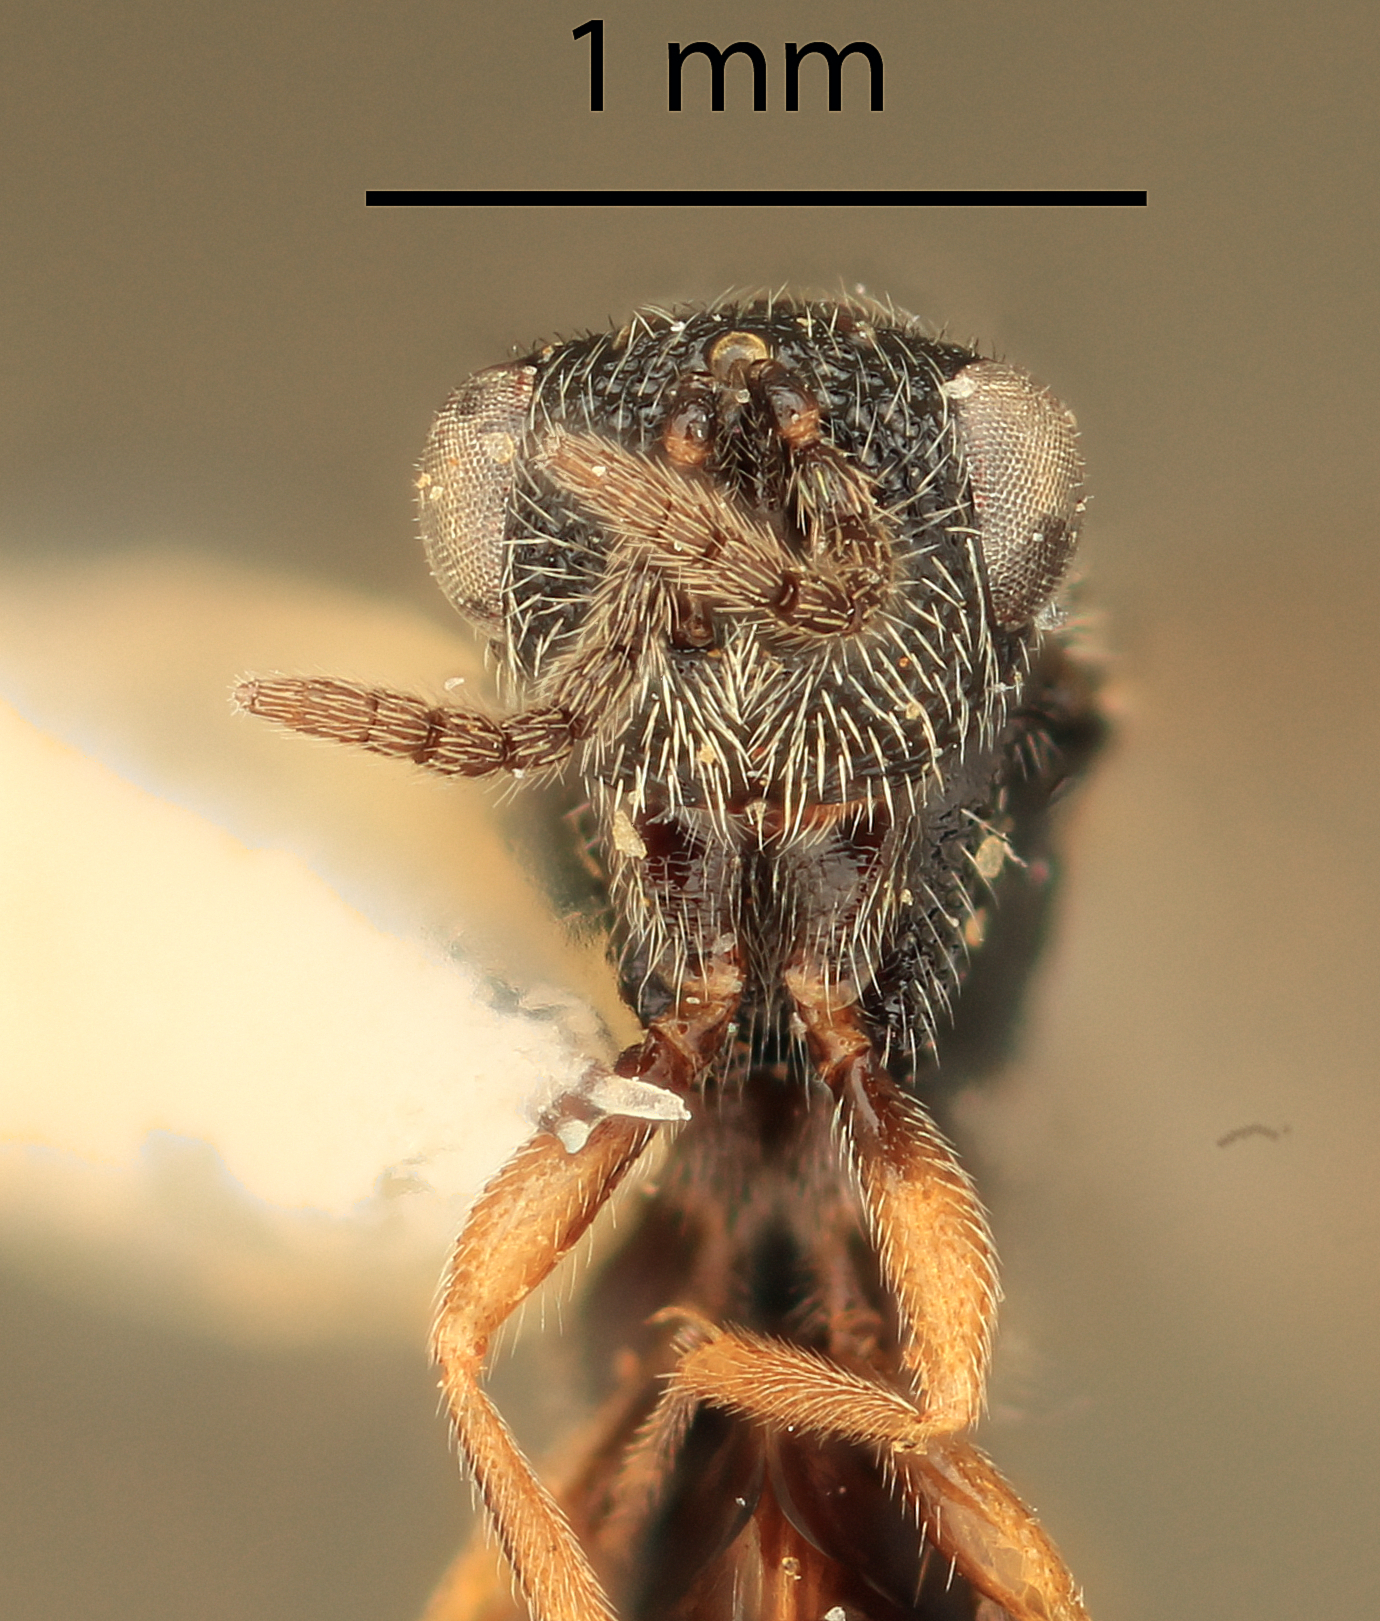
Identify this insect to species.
Eurytoma rubribacca
